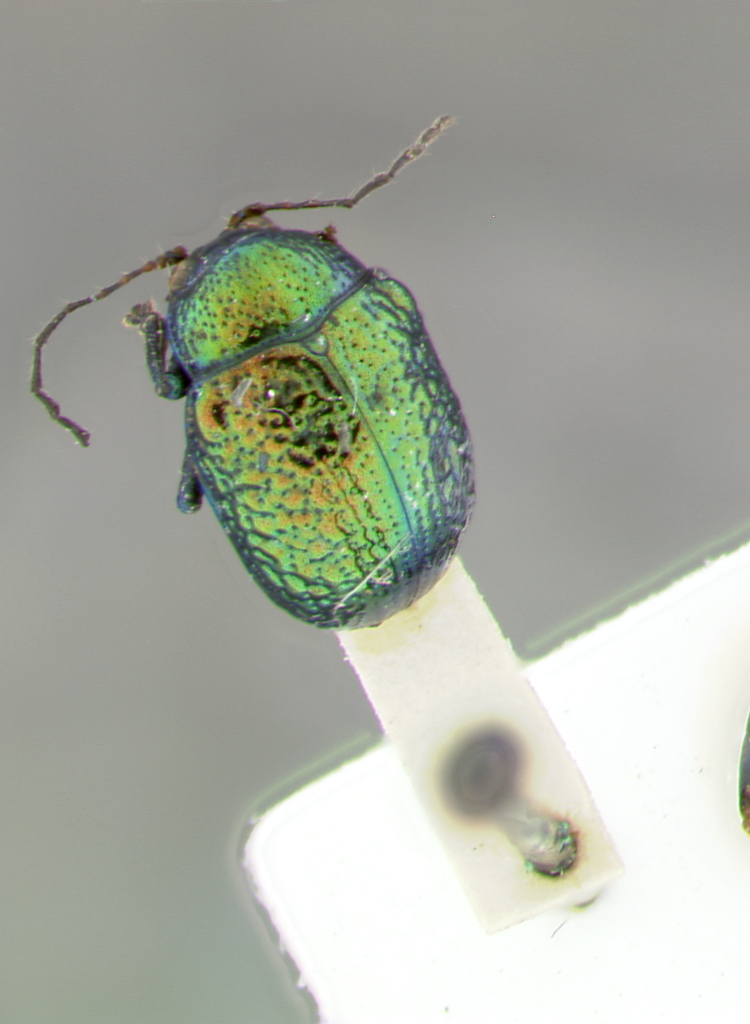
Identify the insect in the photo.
Colaspoides subtuberculata
